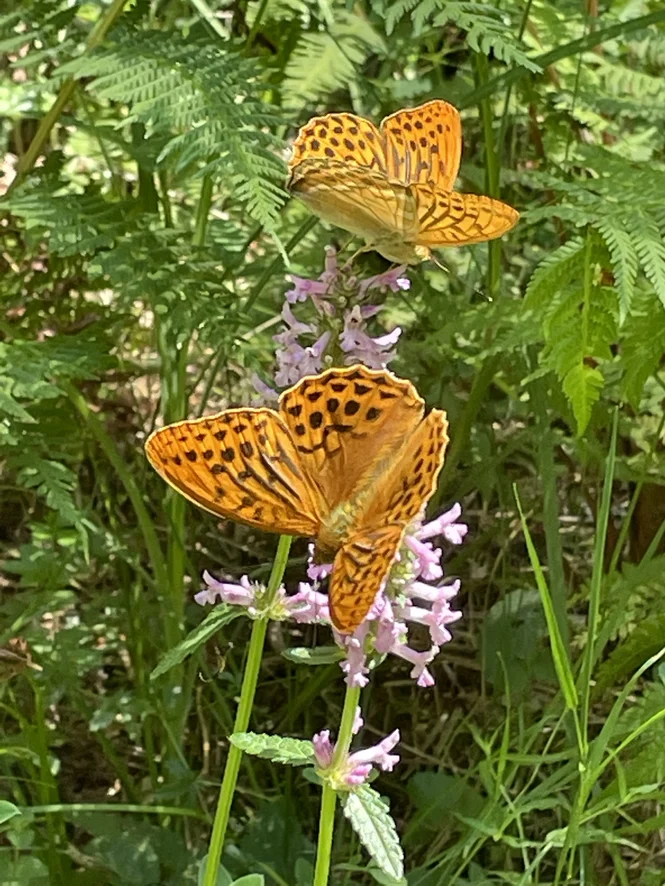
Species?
Argynnis paphia
